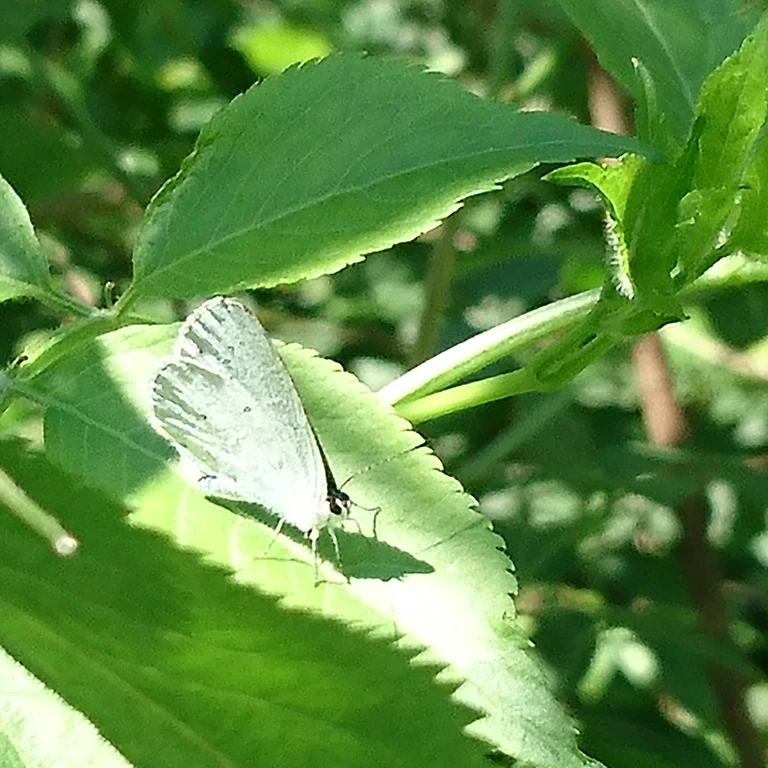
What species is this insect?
Celastrina argiolus
